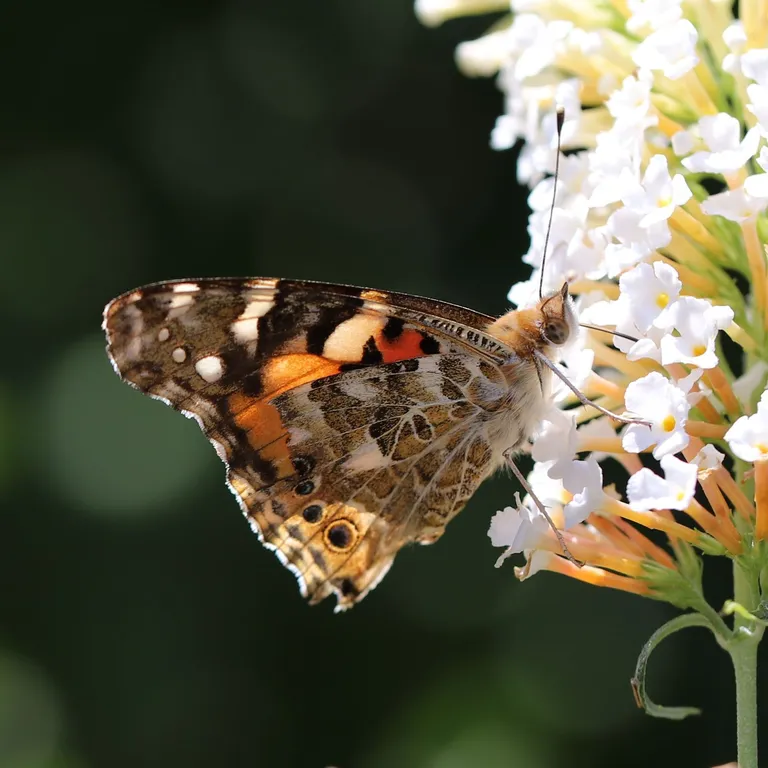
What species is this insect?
Vanessa cardui
